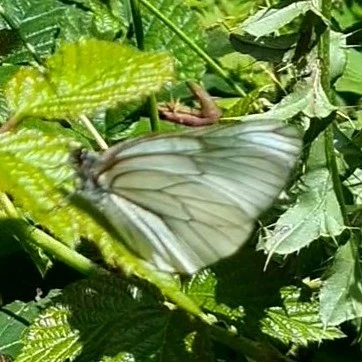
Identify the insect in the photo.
Aporia crataegi
